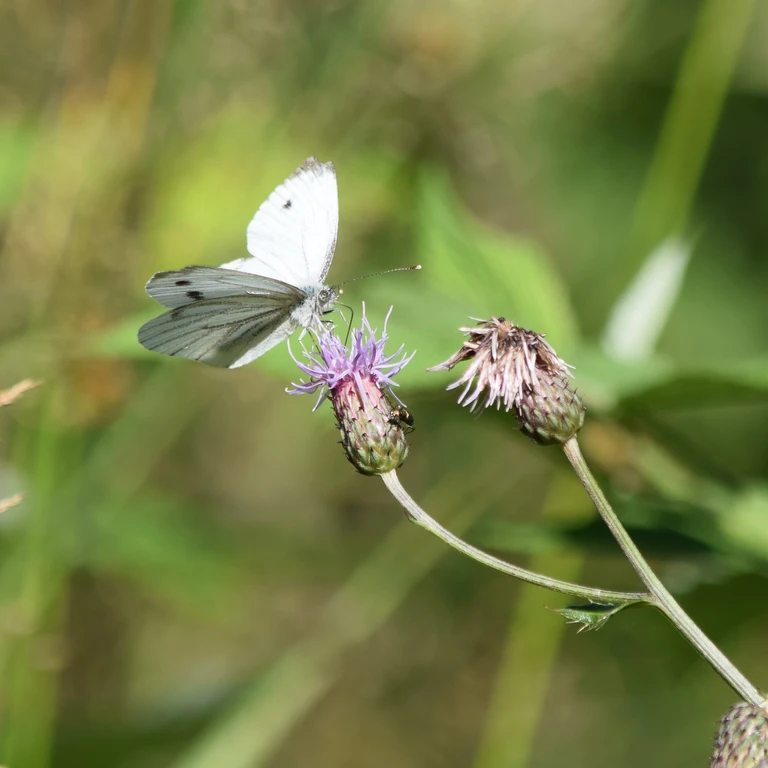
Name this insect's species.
Pieris napi
